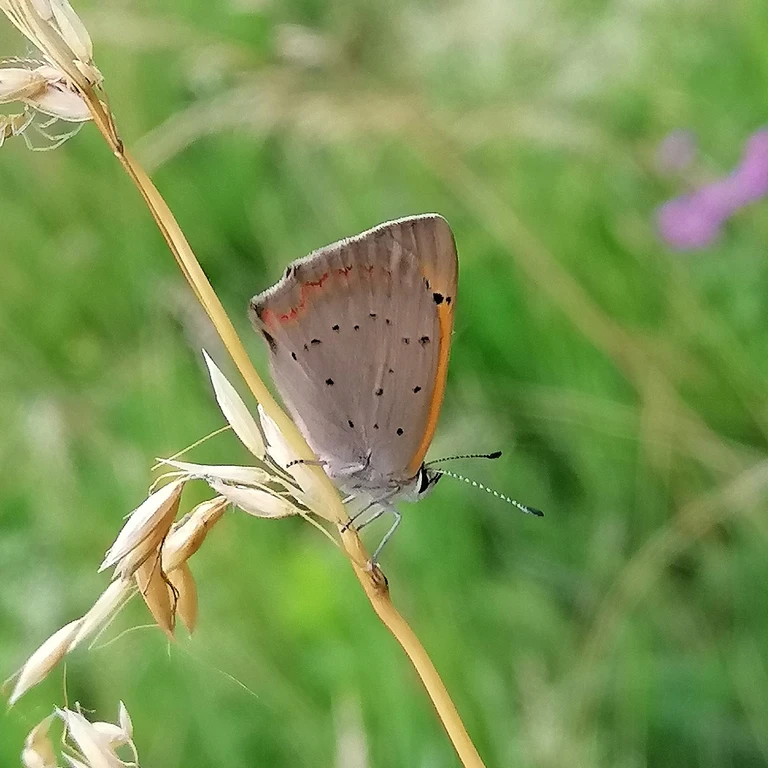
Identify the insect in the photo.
Lycaena phlaeas
